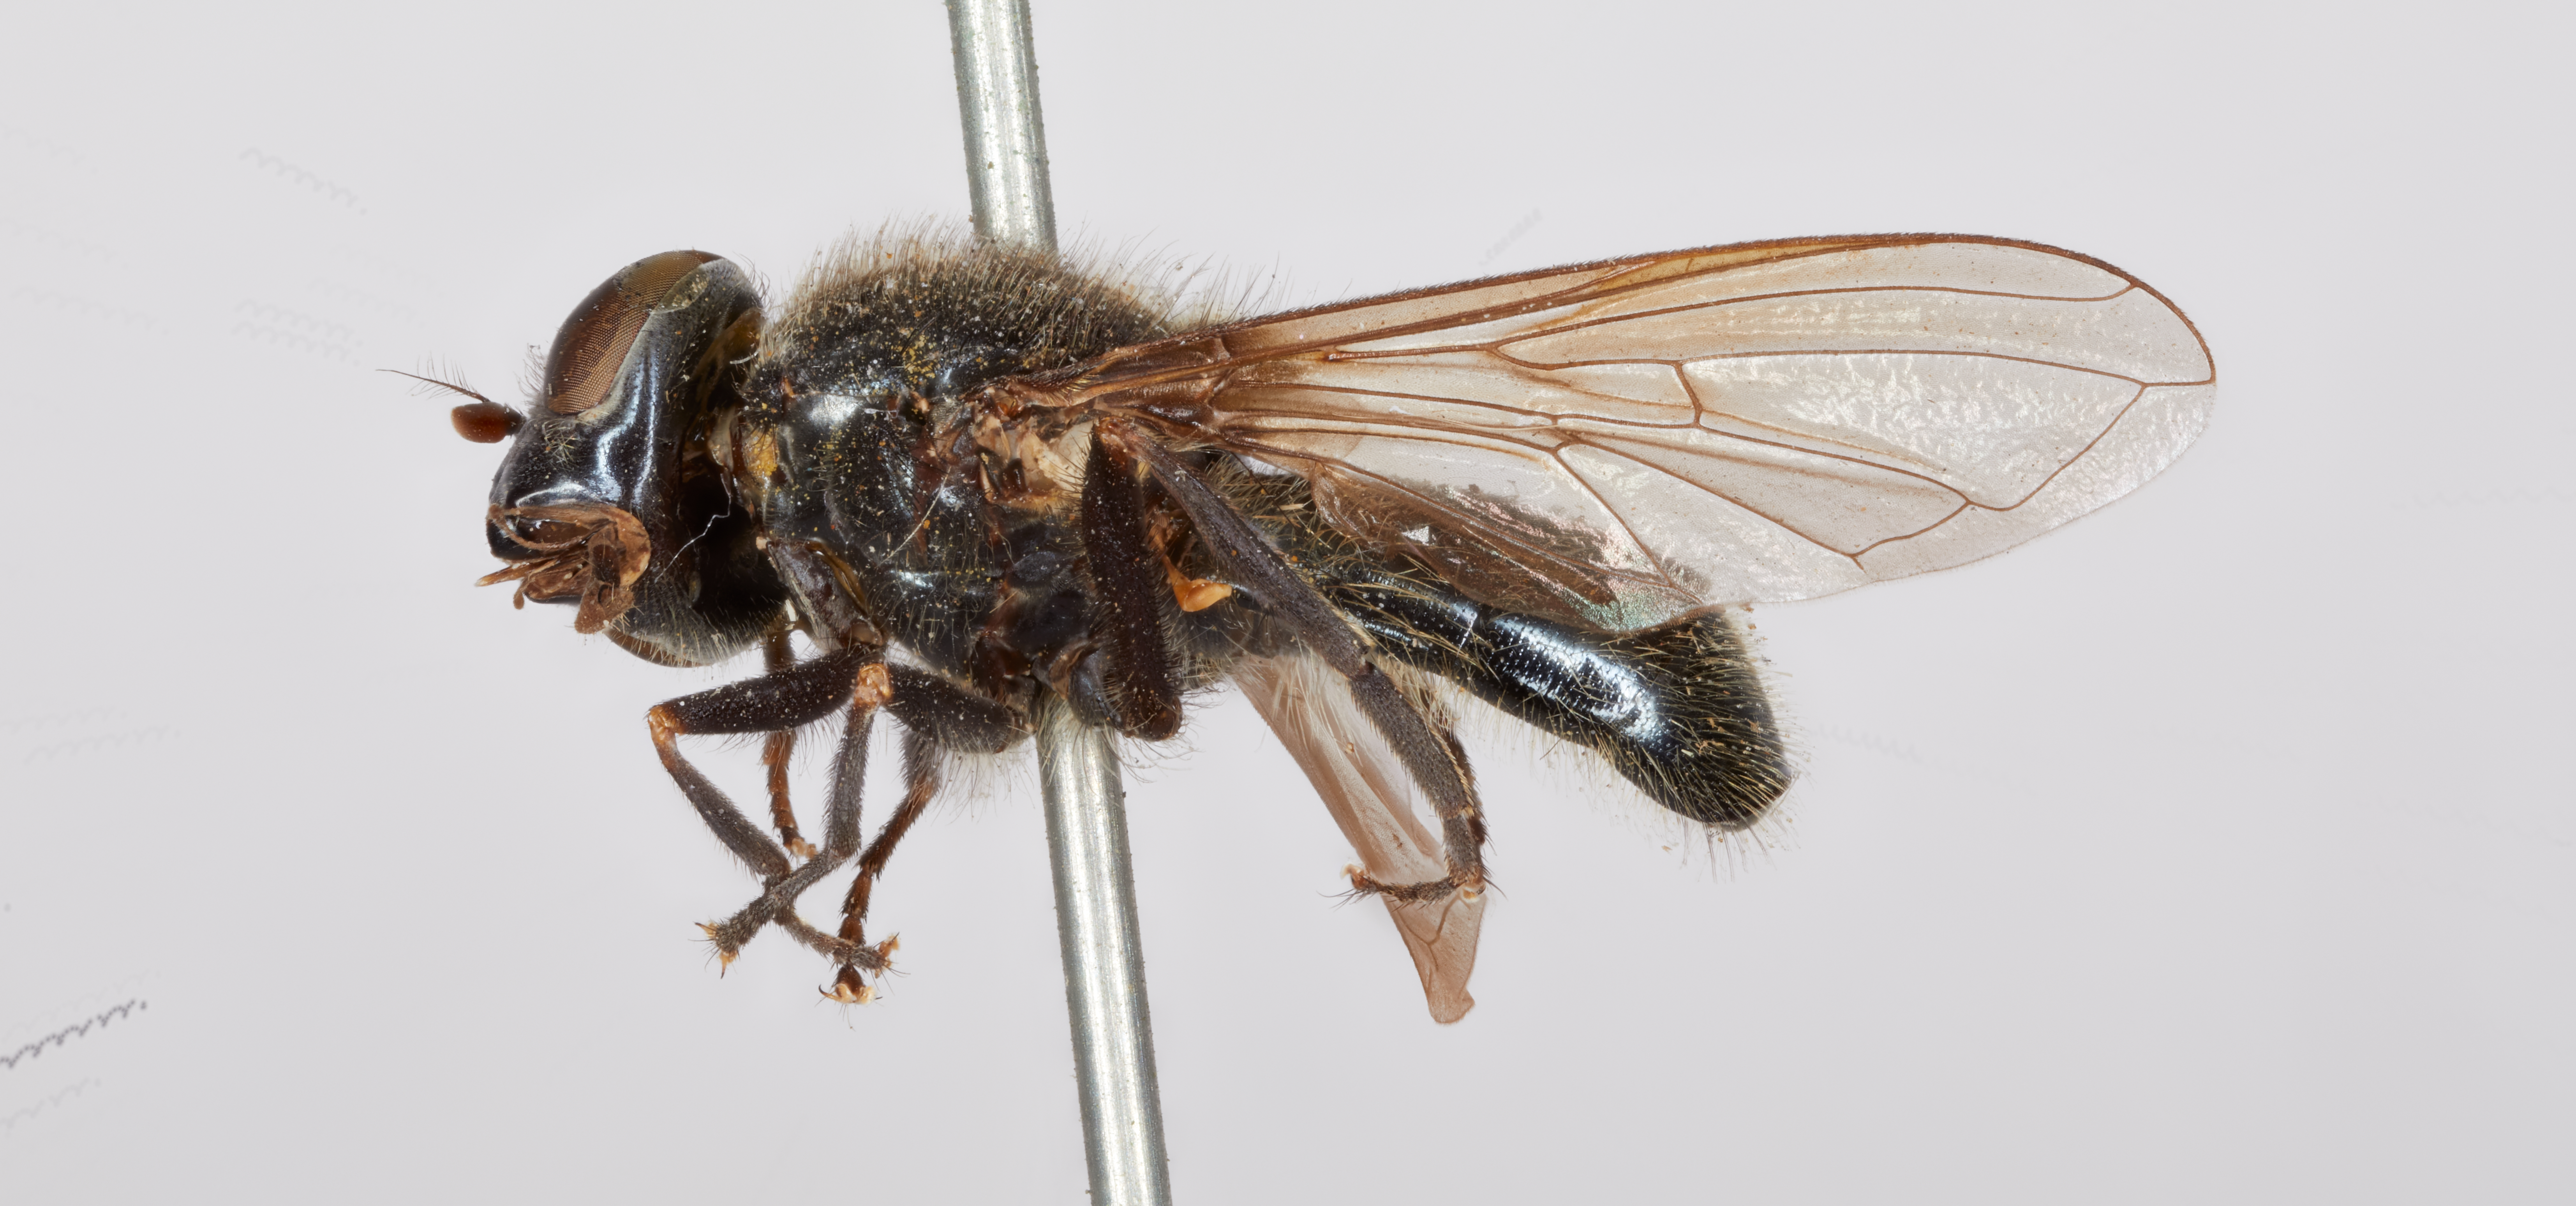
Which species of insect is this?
Chilosia lugubris (also Cheilosia willistoni)
